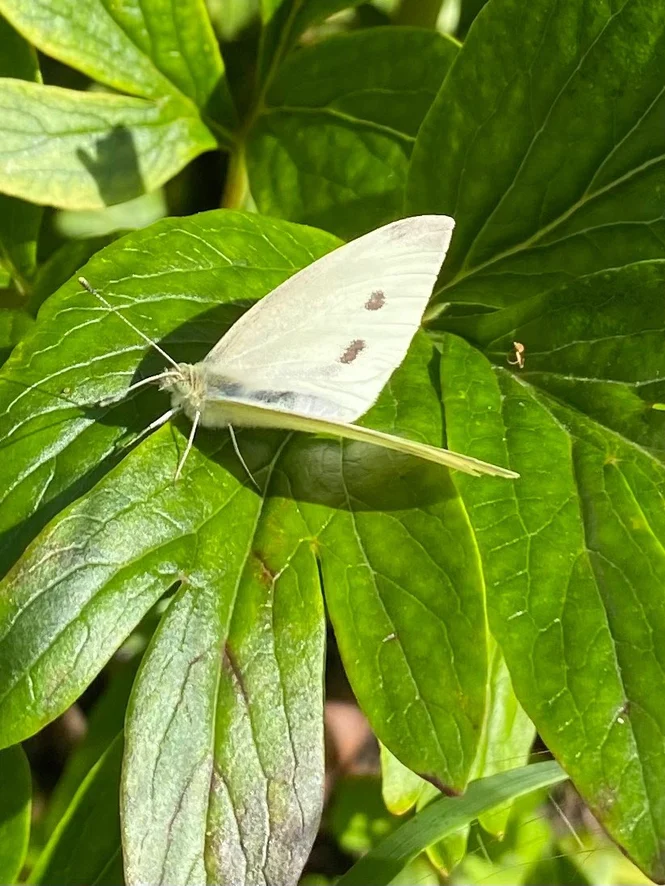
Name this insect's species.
Pieris rapae
